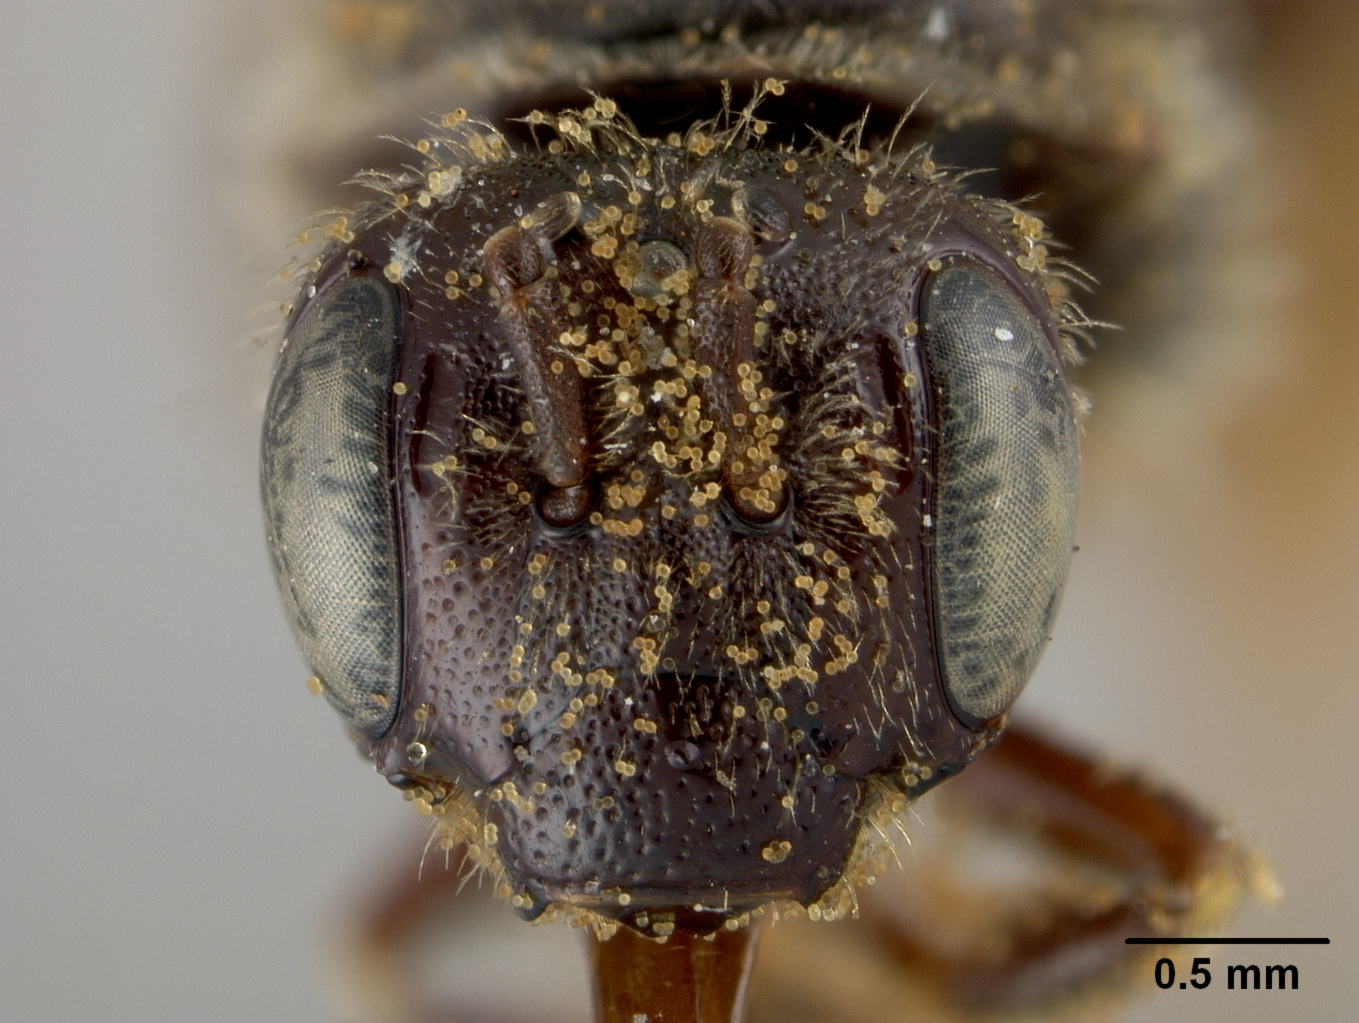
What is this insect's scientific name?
Calliopsis perlaevis
